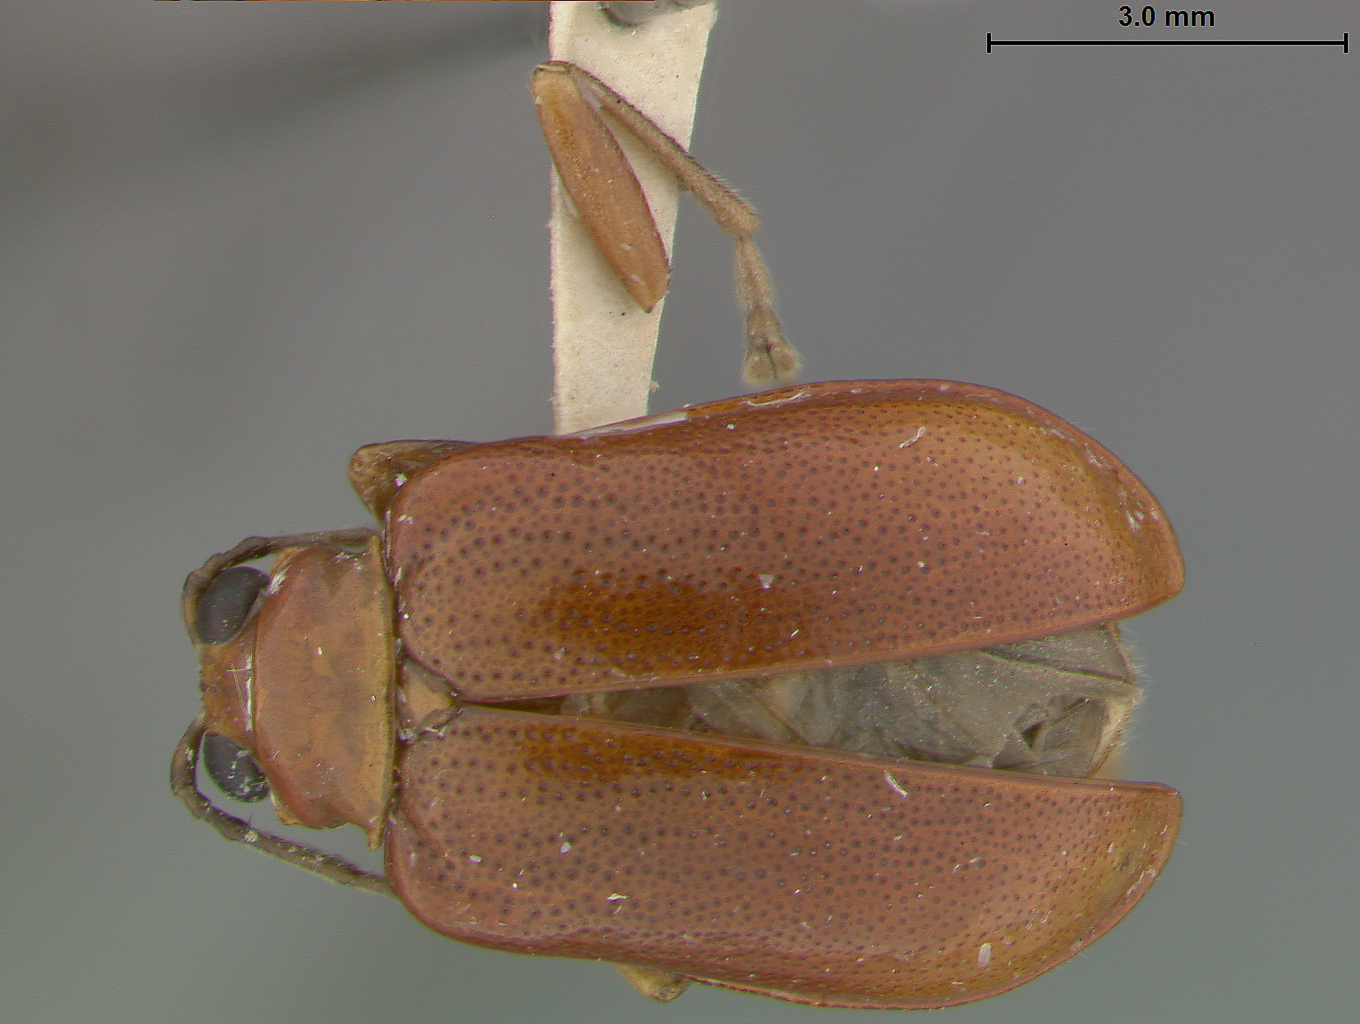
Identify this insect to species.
Gallerucida reflexa
